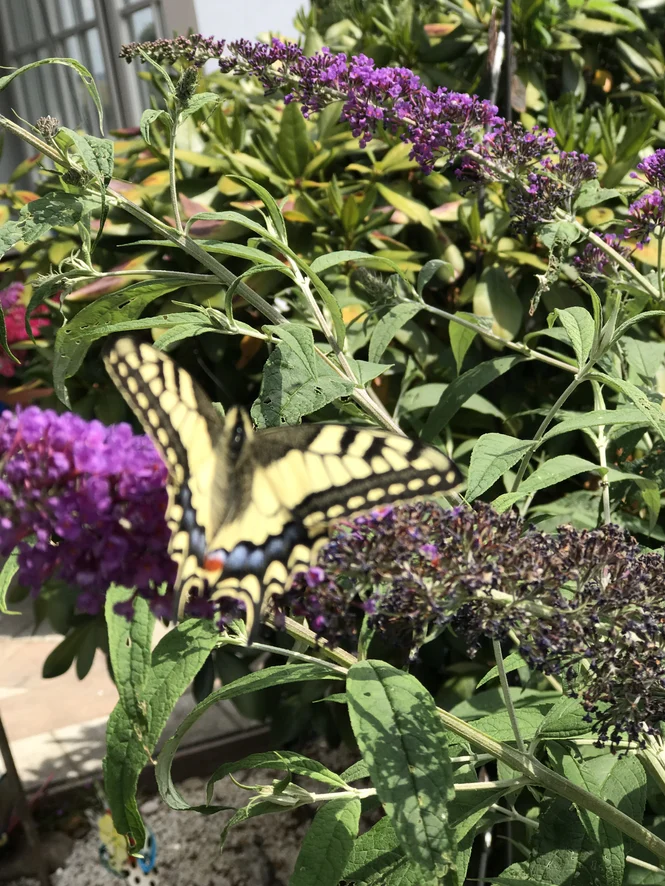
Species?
Papilio machaon
